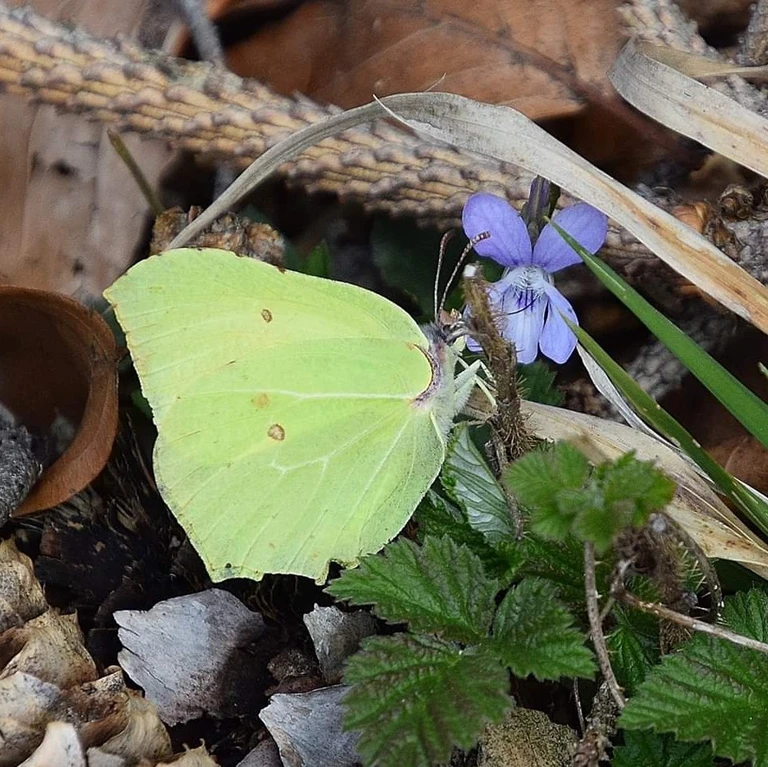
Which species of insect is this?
Gonepteryx rhamni
